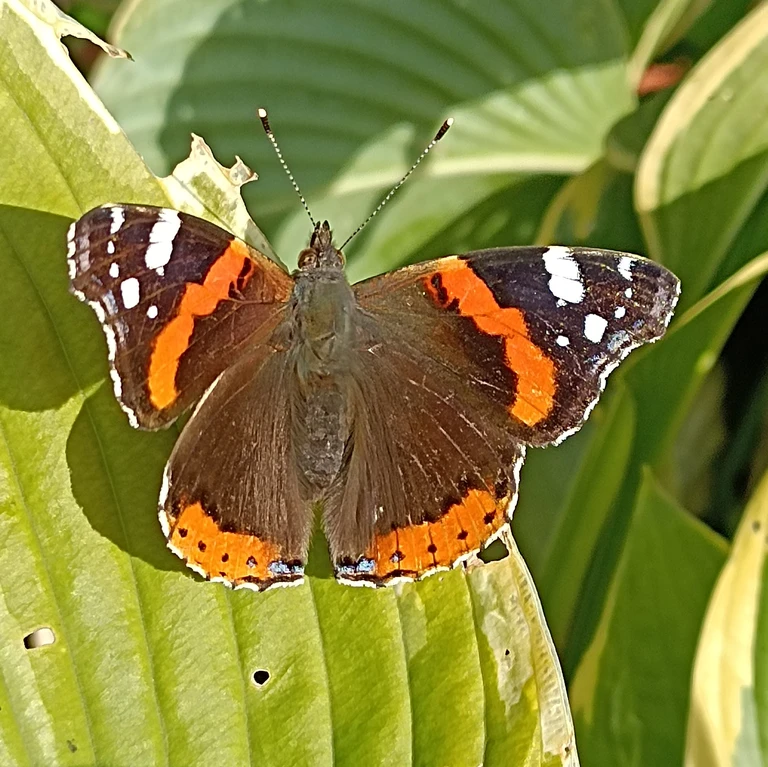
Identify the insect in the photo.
Vanessa atalanta
